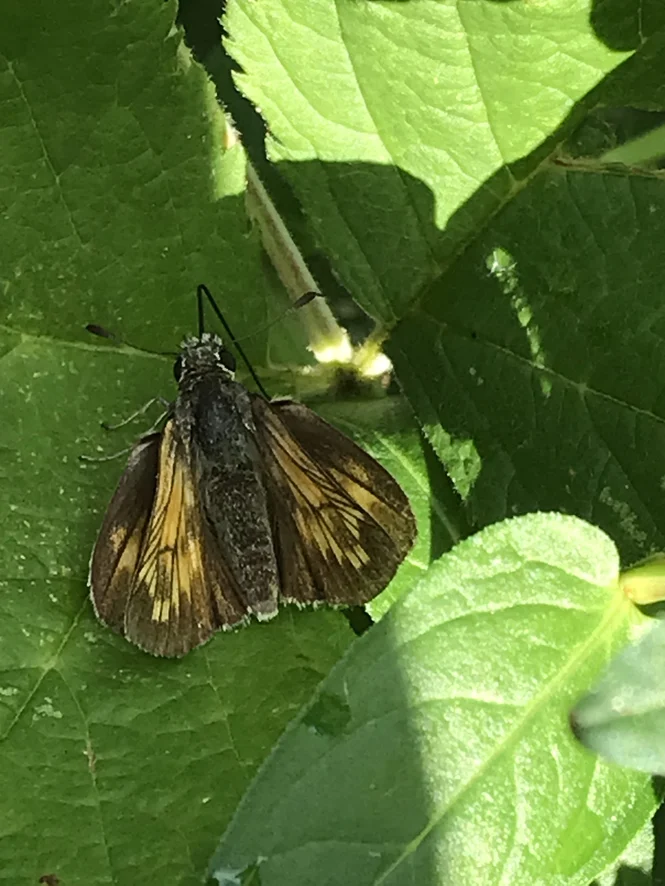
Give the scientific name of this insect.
Ochlodes sylvanus (also Ochlodes venata)
